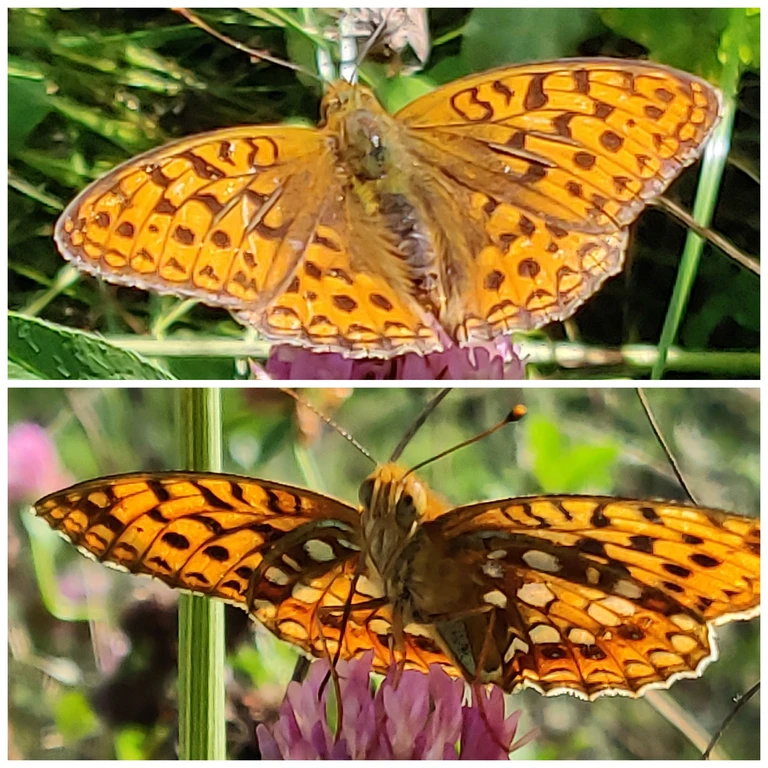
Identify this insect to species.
Fabriciana adippe
